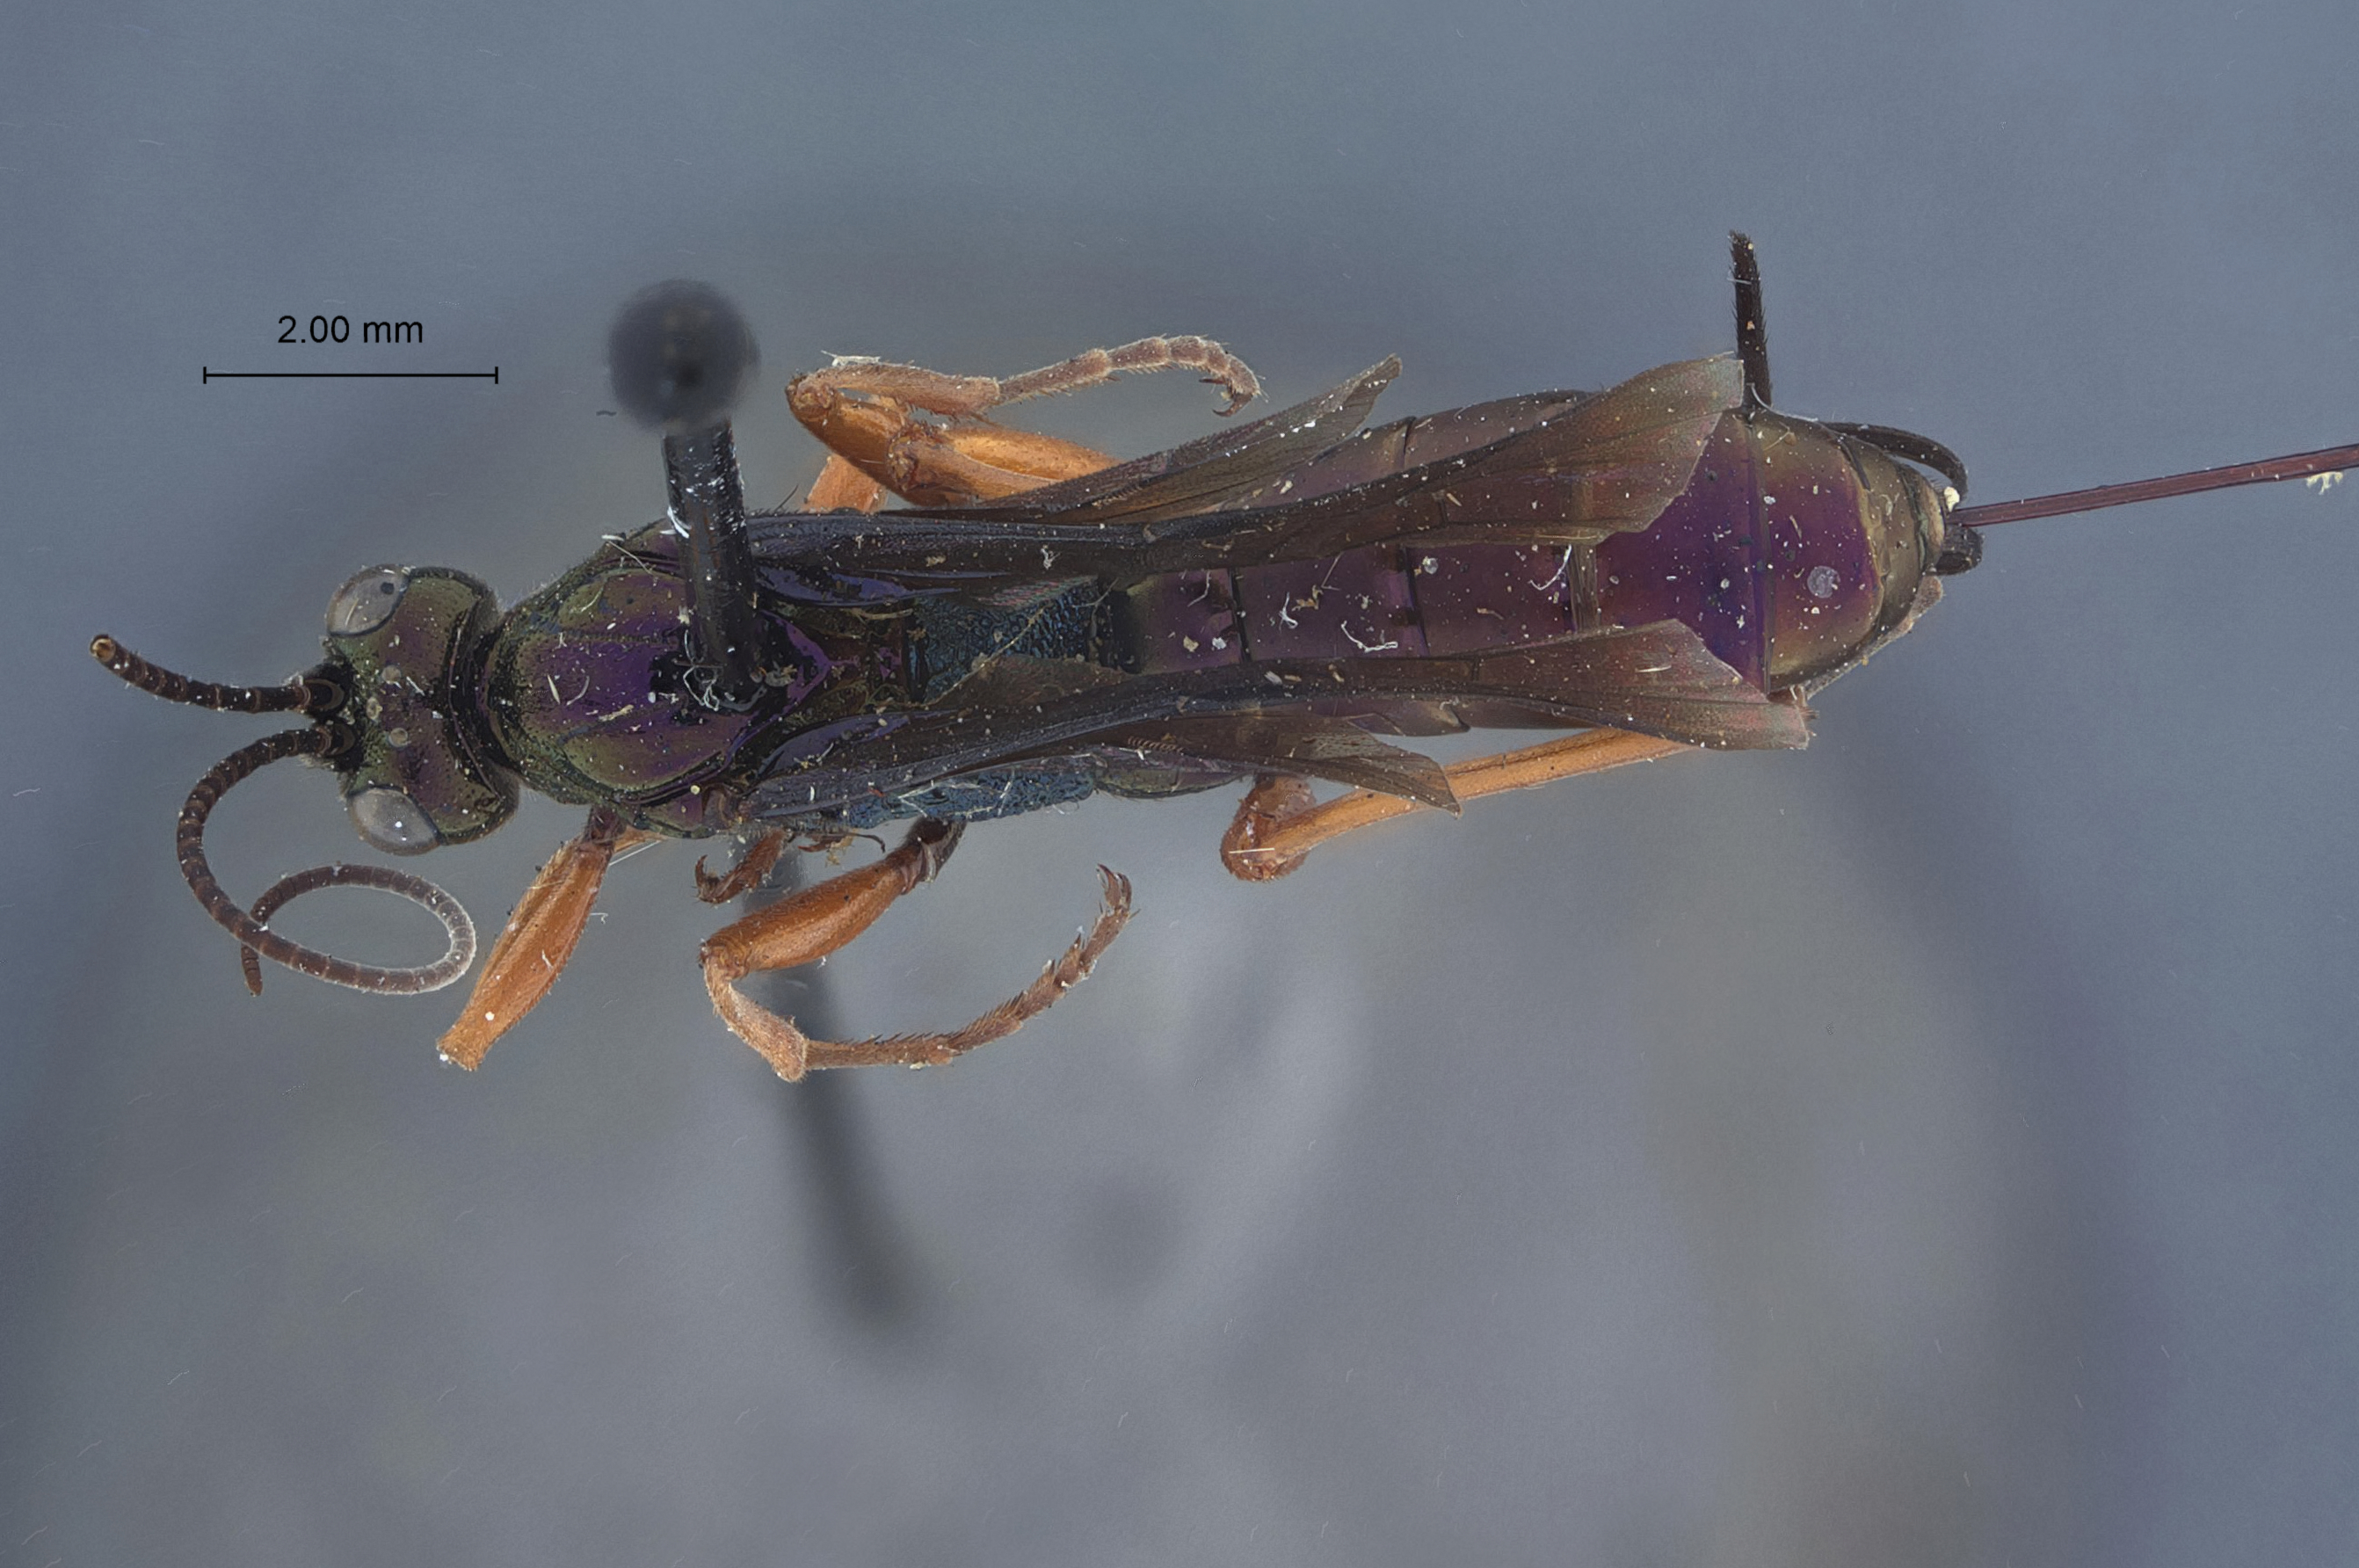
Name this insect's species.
Trachysphyrus cleonis
